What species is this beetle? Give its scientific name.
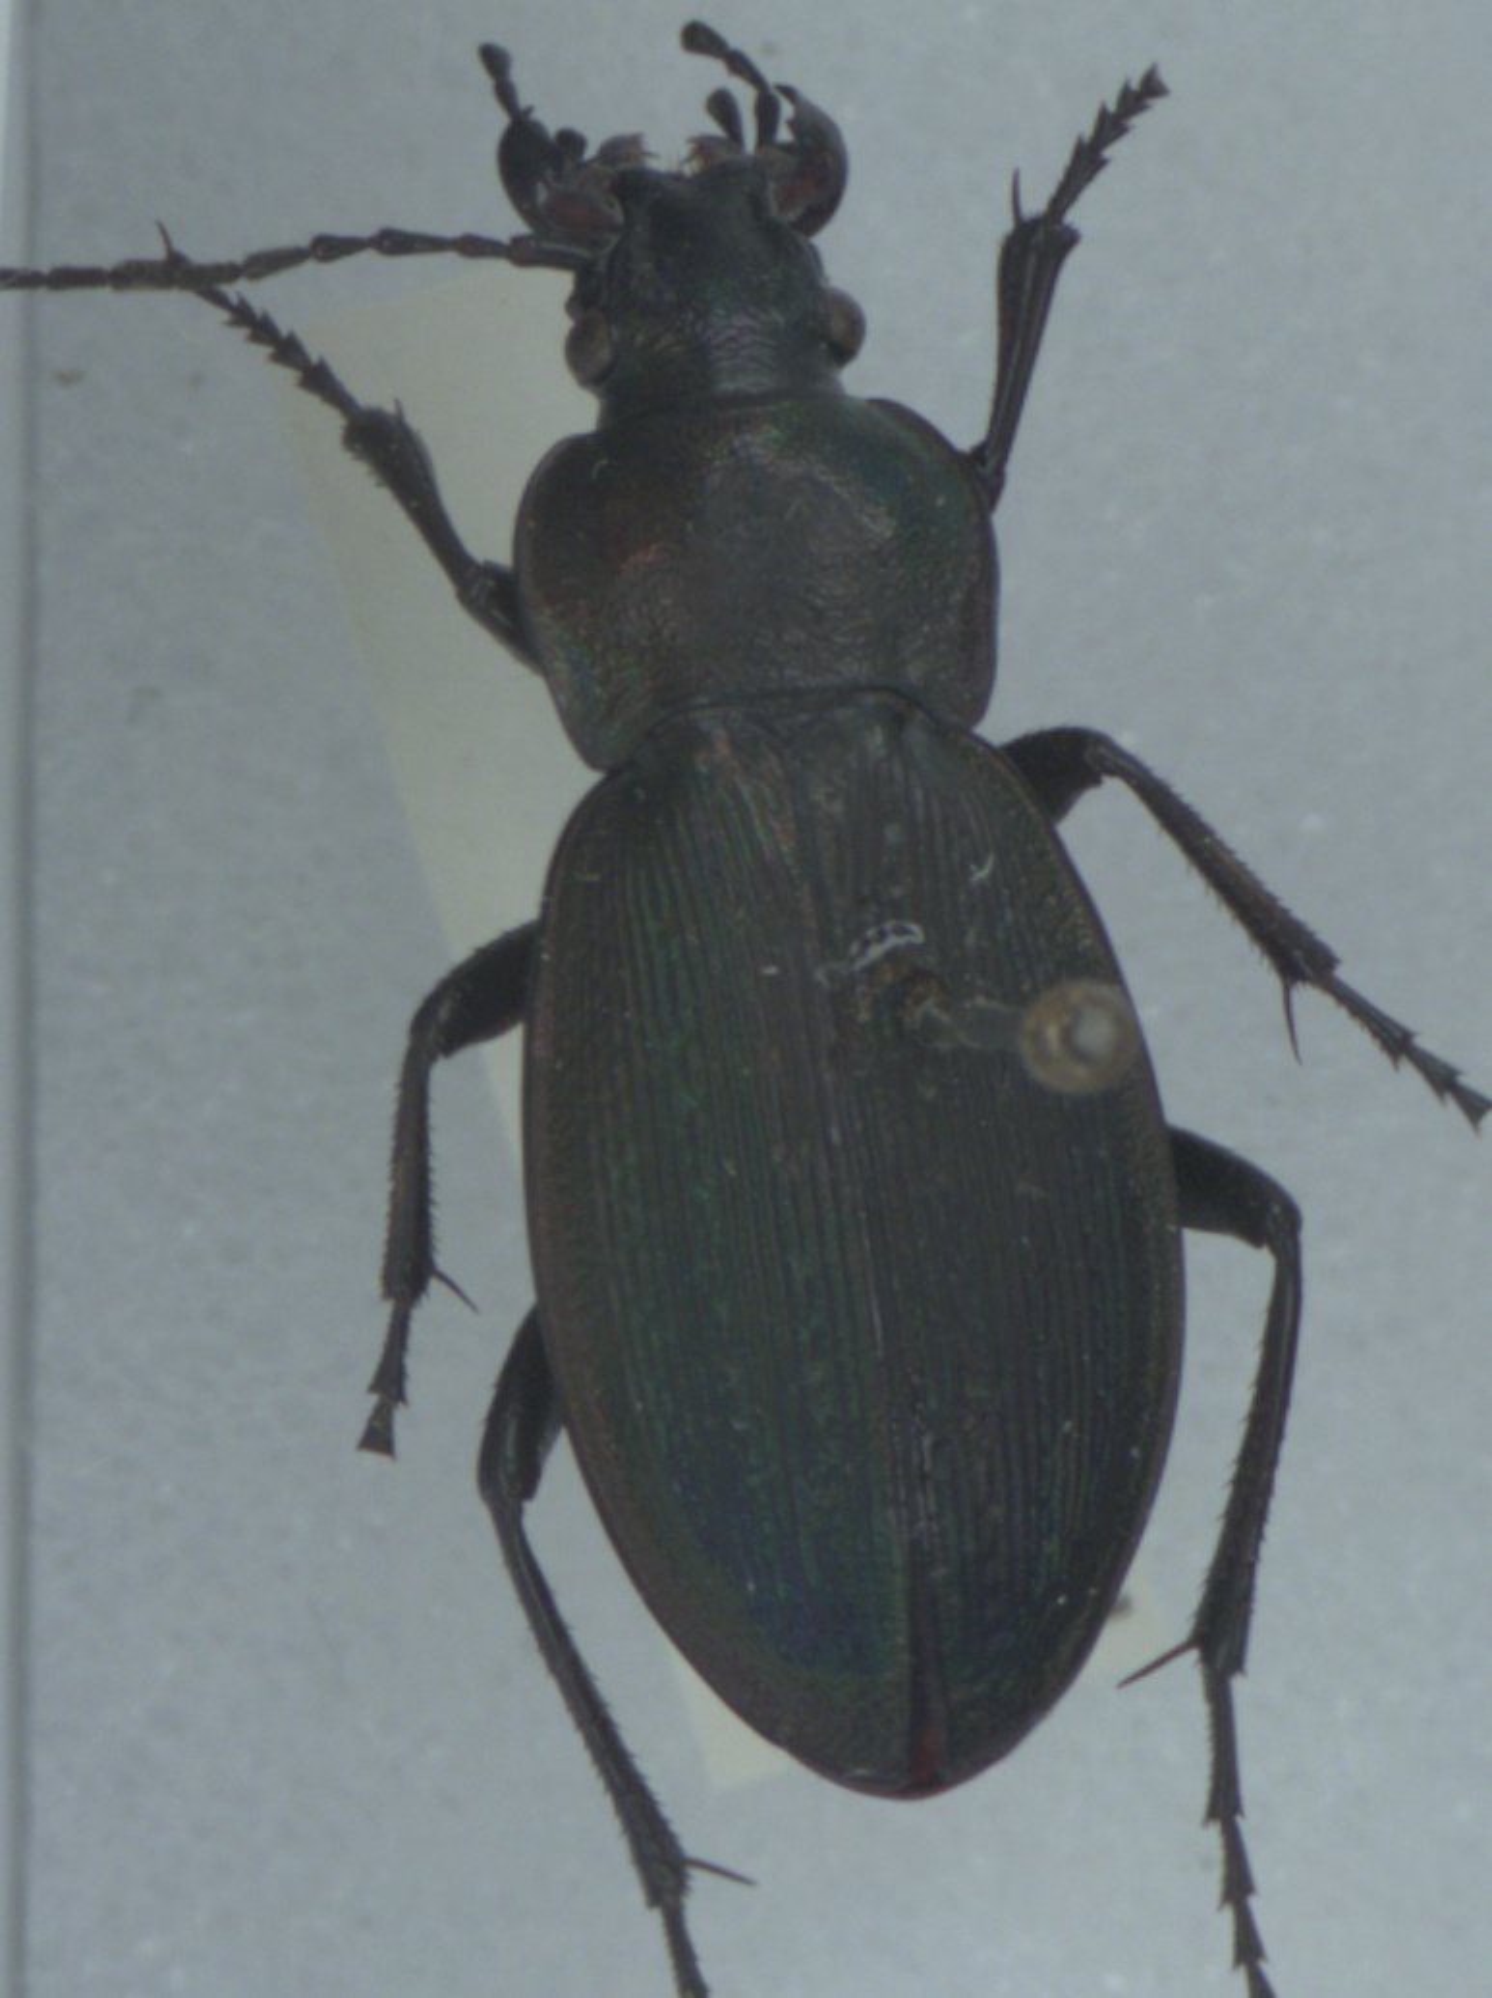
Carabus monilis
